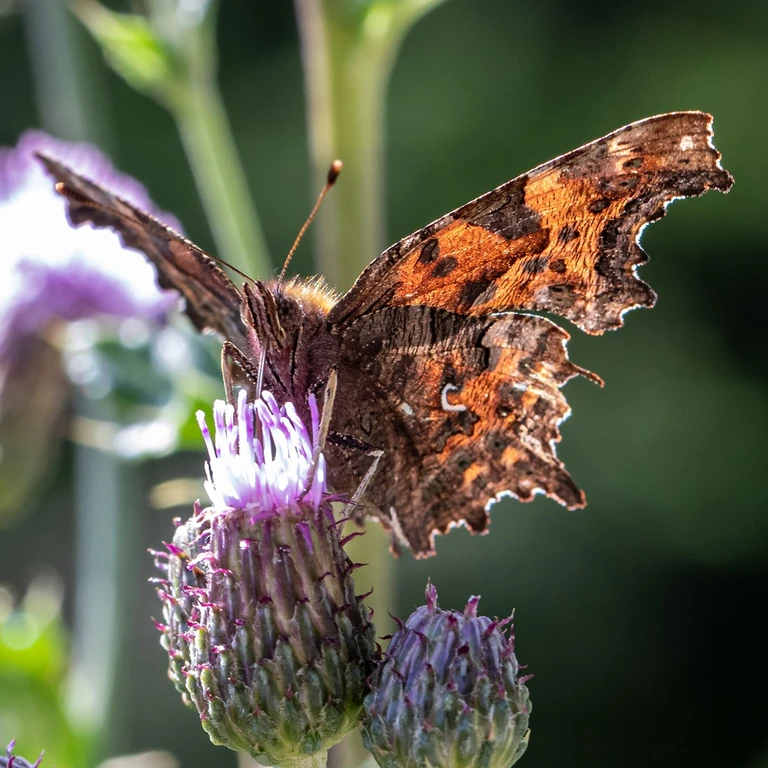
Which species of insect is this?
Polygonia c-album
